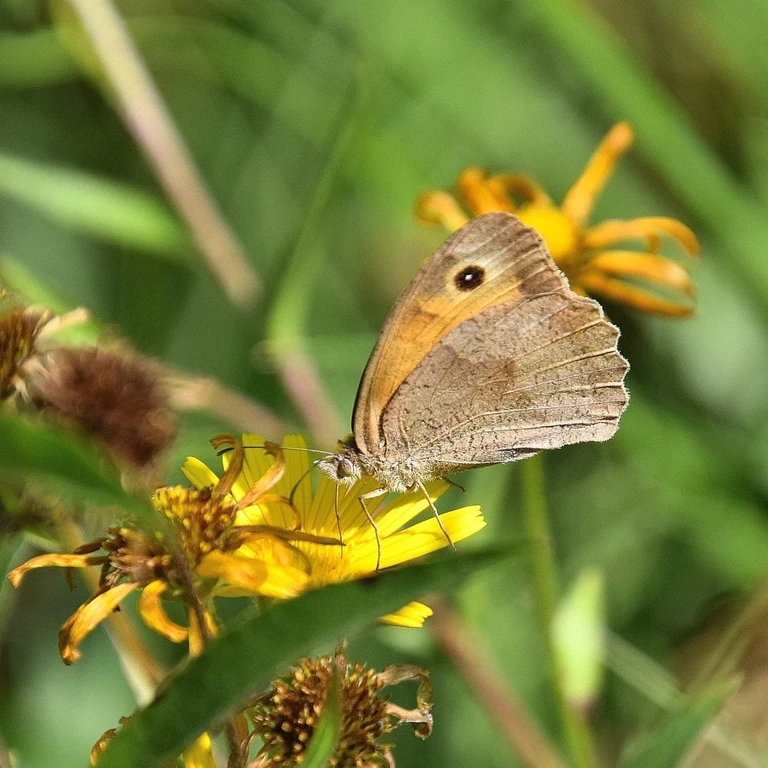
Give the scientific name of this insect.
Maniola jurtina
